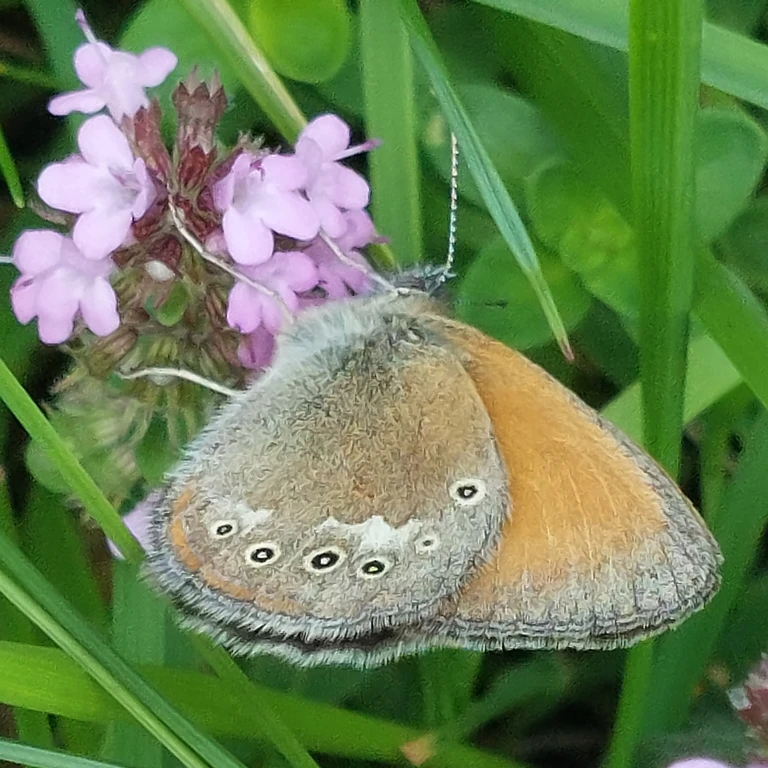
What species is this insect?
Coenonympha glycerion (also Coenonympha iphis)
